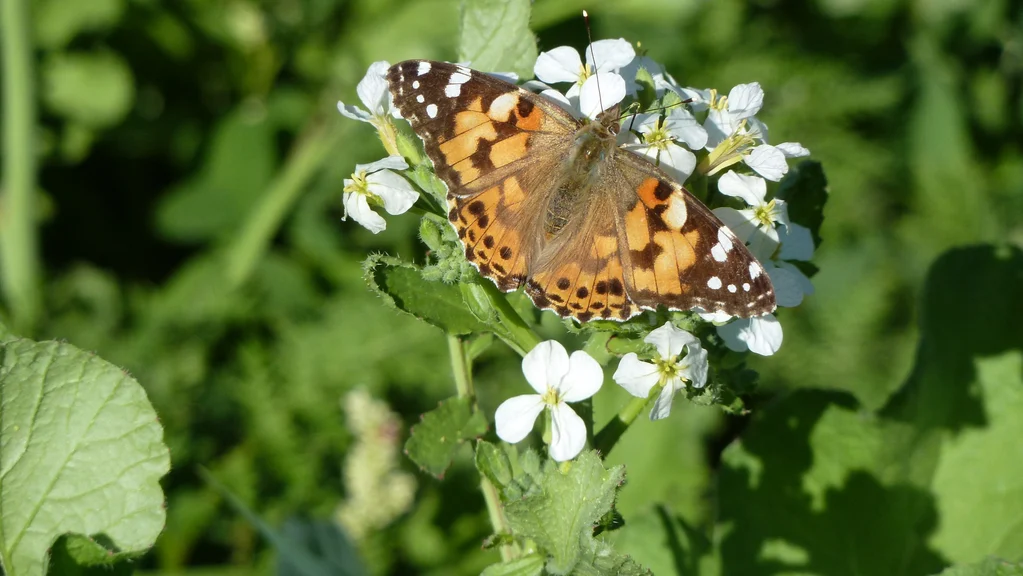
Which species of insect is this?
Vanessa cardui
